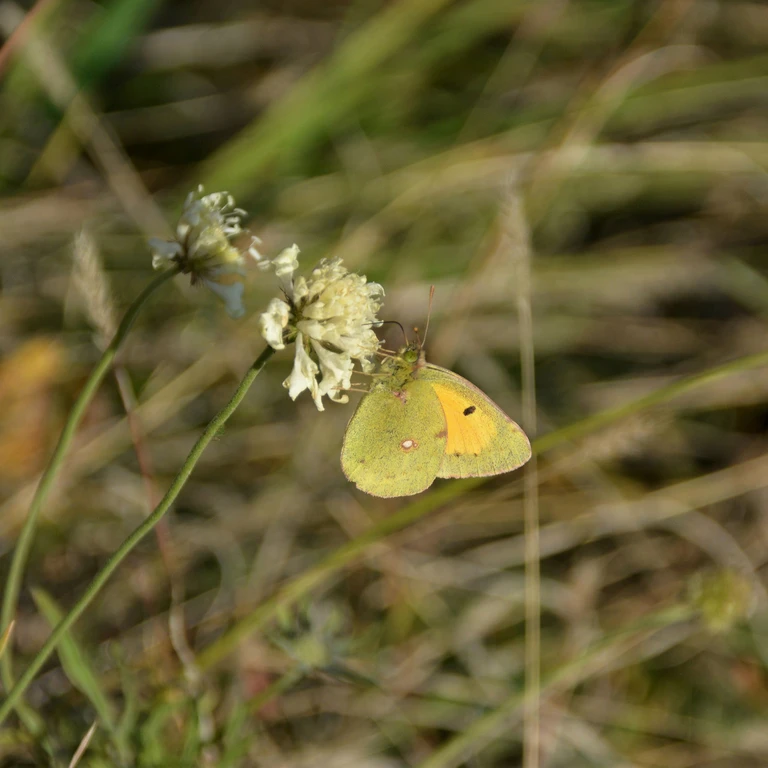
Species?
Colias croceus
